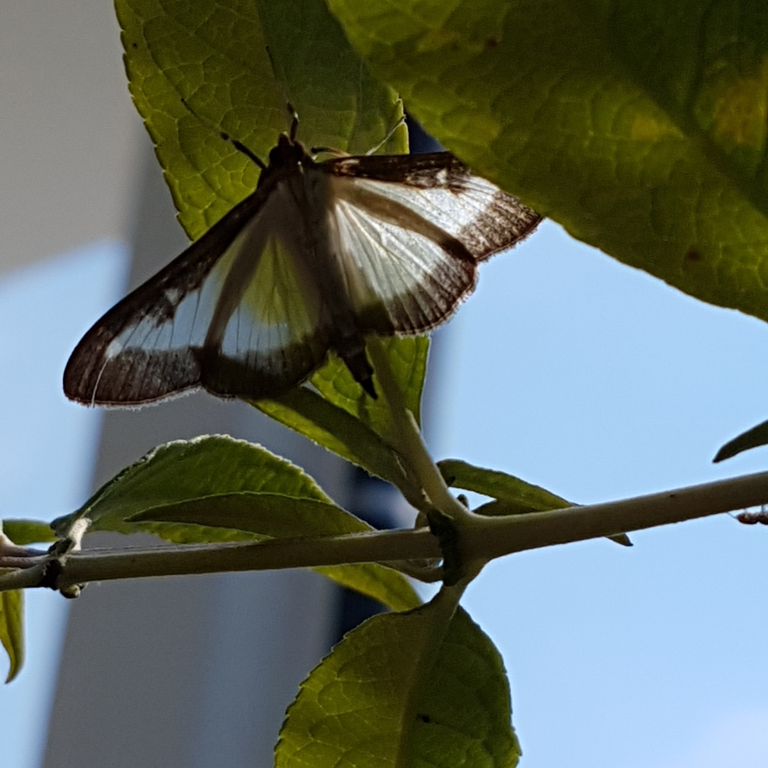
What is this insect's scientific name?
Cydalima perspectalis
